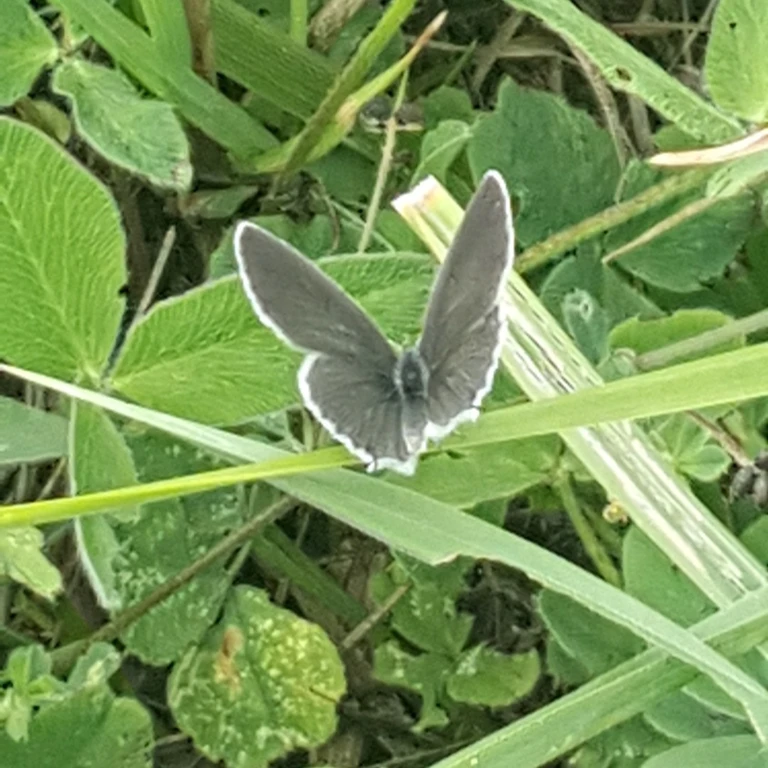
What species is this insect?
Cupido decolorata (also Elkalyce decolorata)
